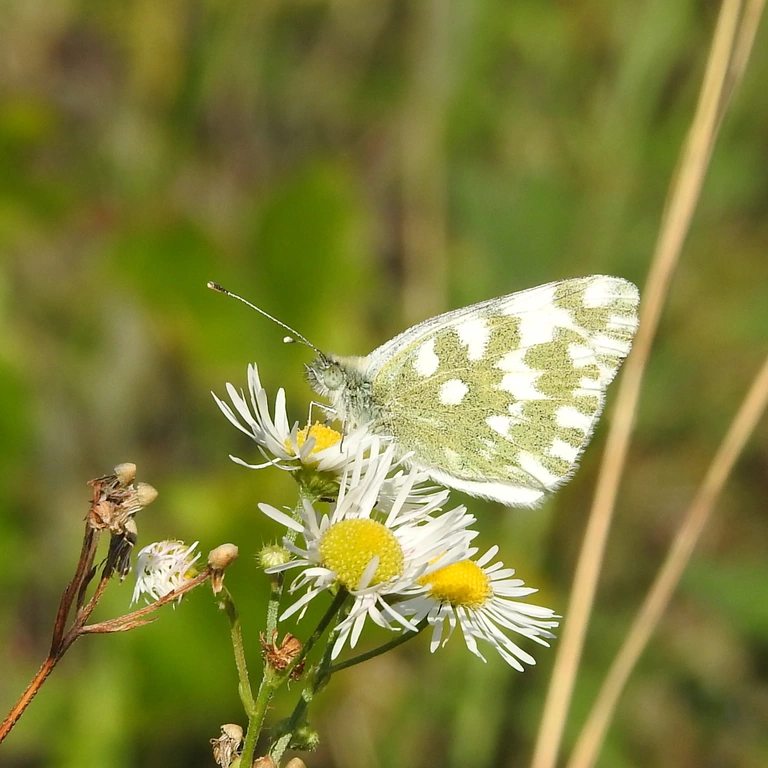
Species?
Pontia edusa
